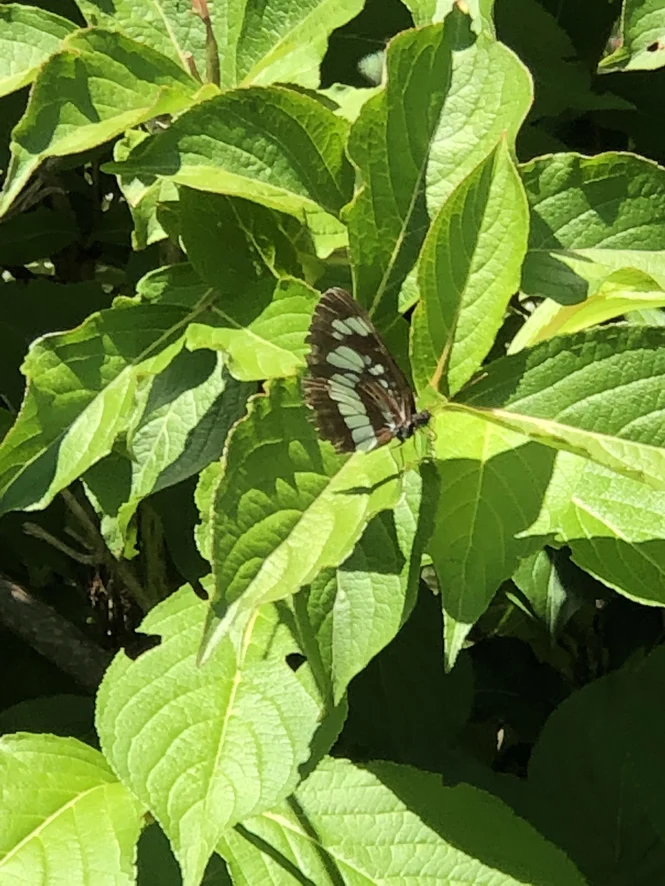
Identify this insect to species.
Neptis rivularis
